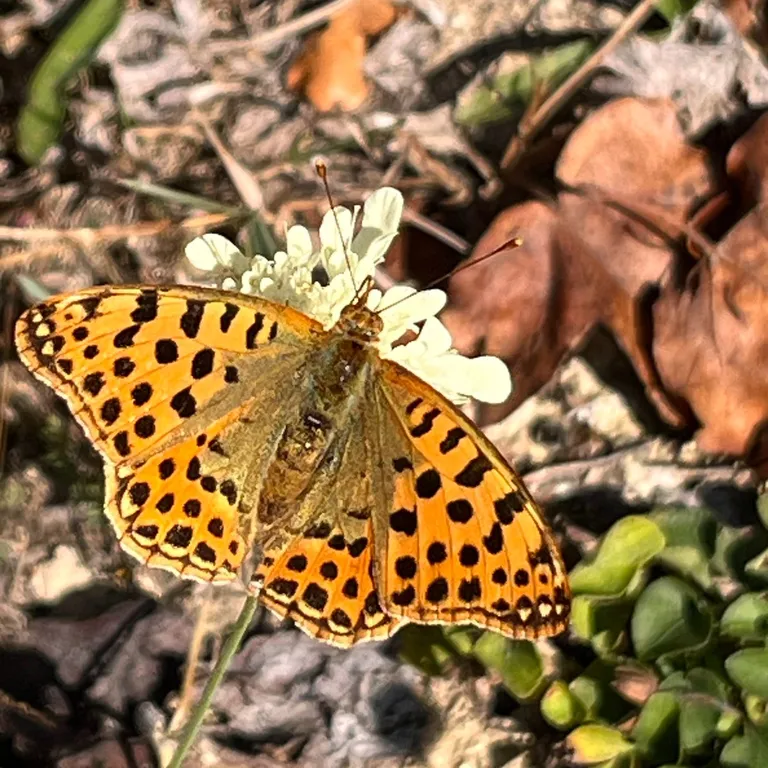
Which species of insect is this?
Issoria lathonia
